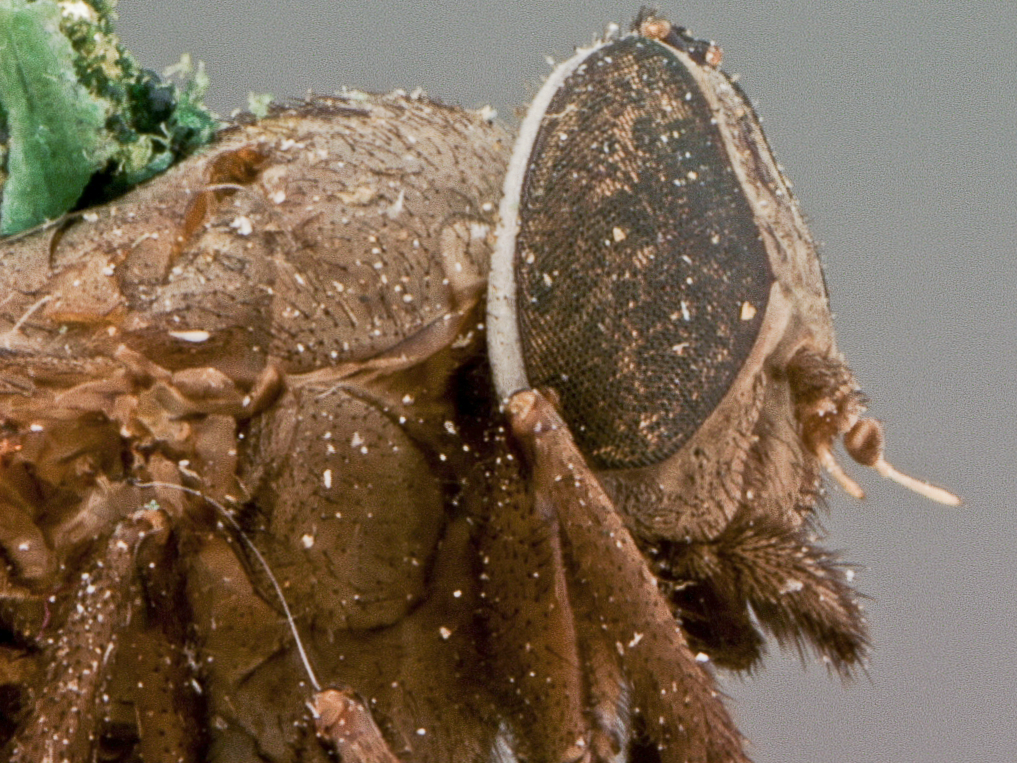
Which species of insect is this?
Asaphomyia texensis
